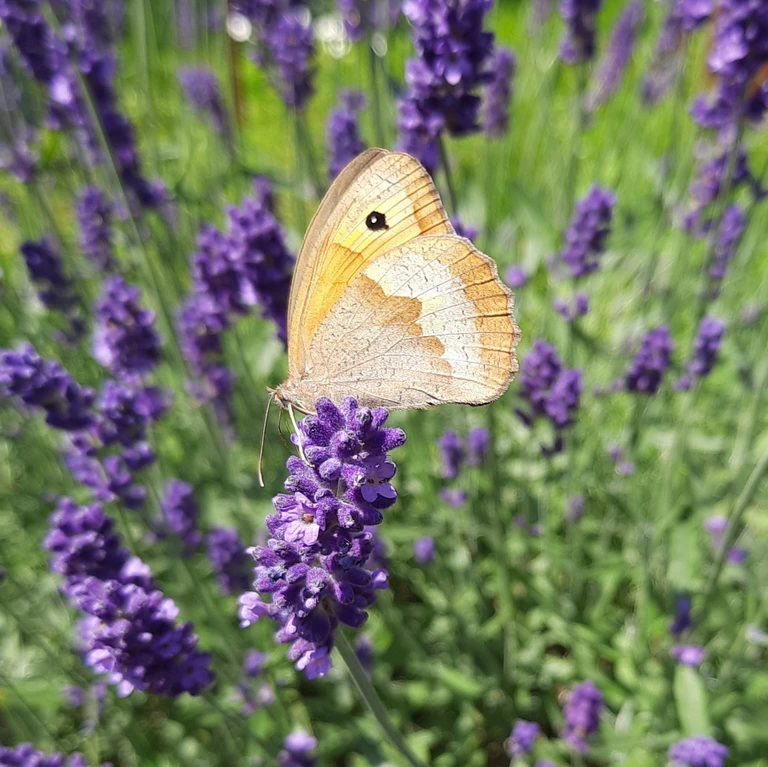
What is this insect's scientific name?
Maniola jurtina
